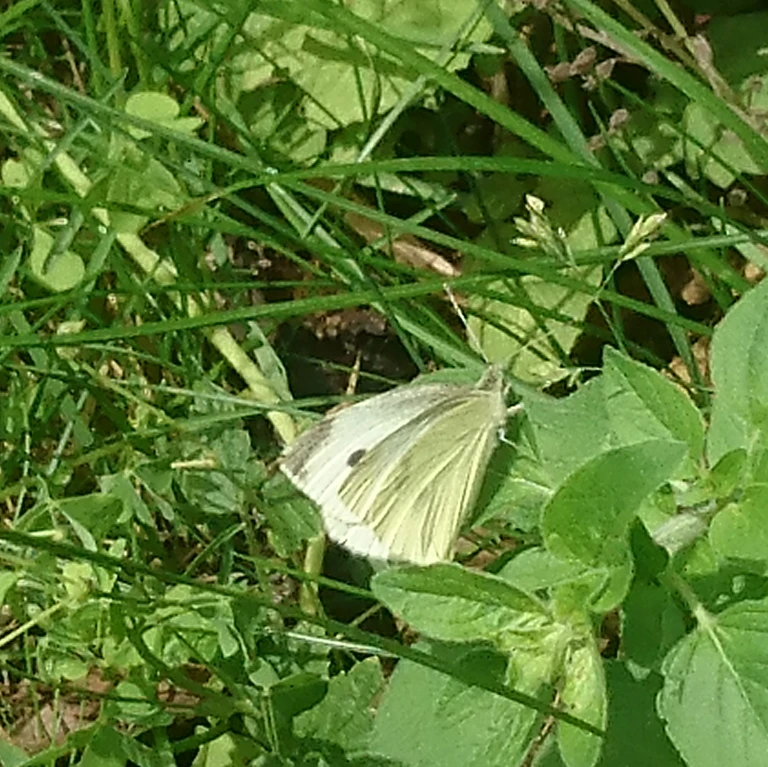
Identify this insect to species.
Pieris rapae
